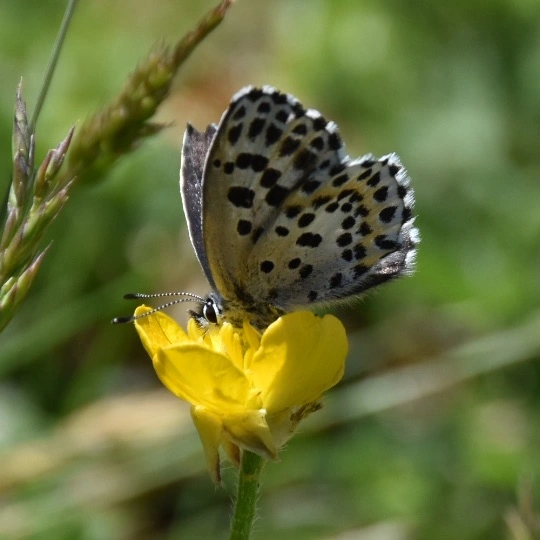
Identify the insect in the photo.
Scolitantides orion
